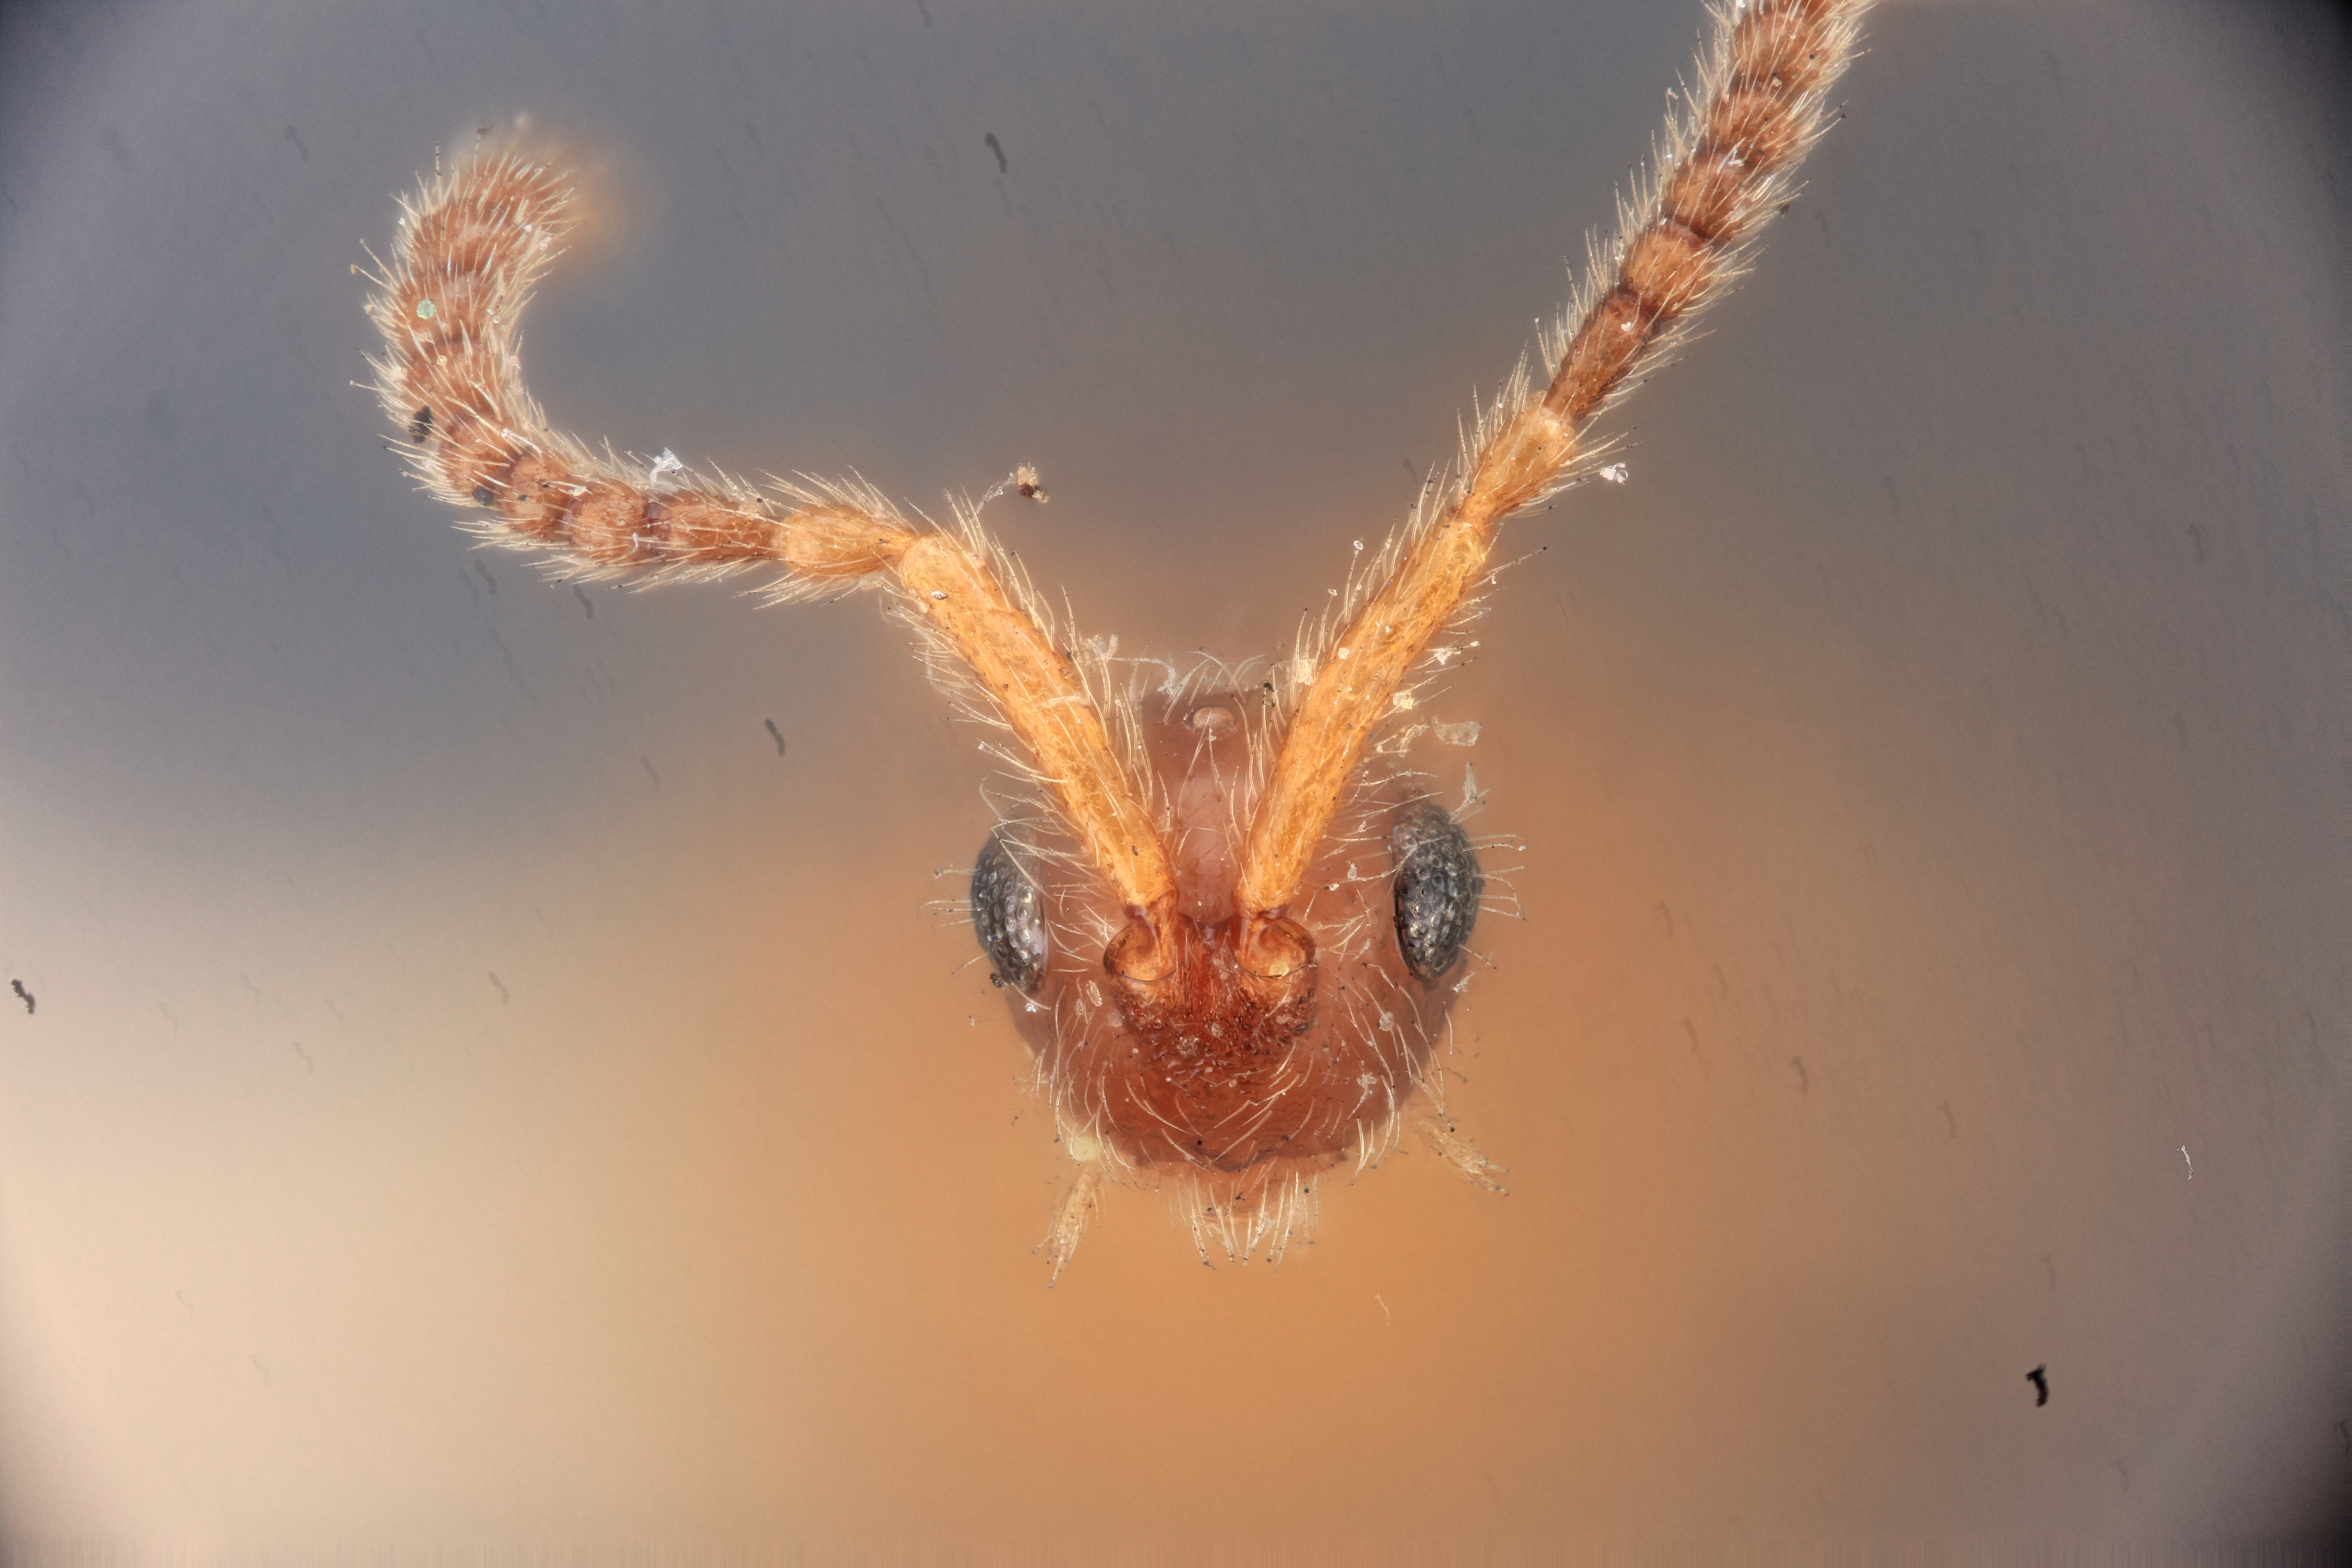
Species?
Acropiesta subaptera
